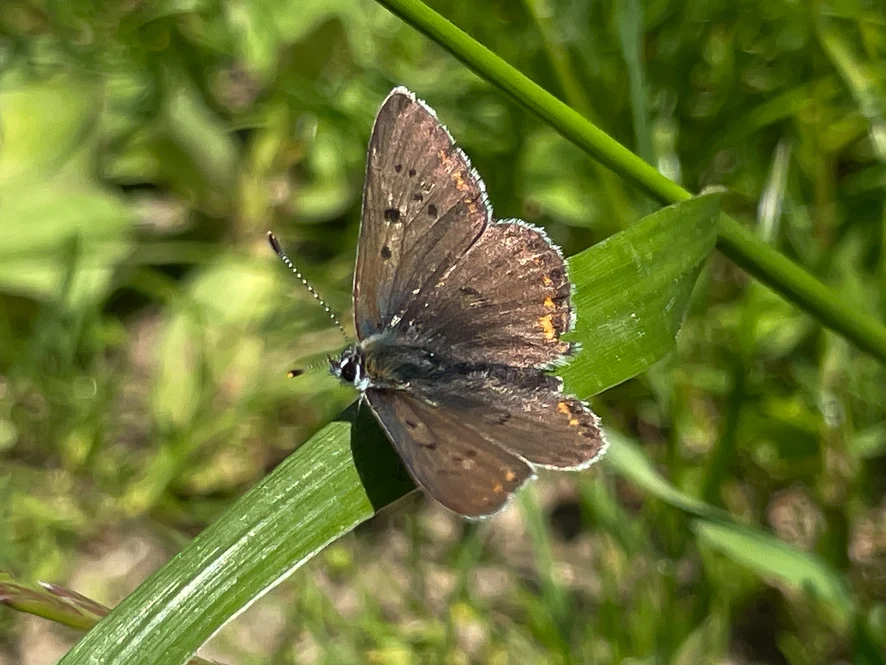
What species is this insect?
Lycaena tityrus (also Loweia tityrus)
